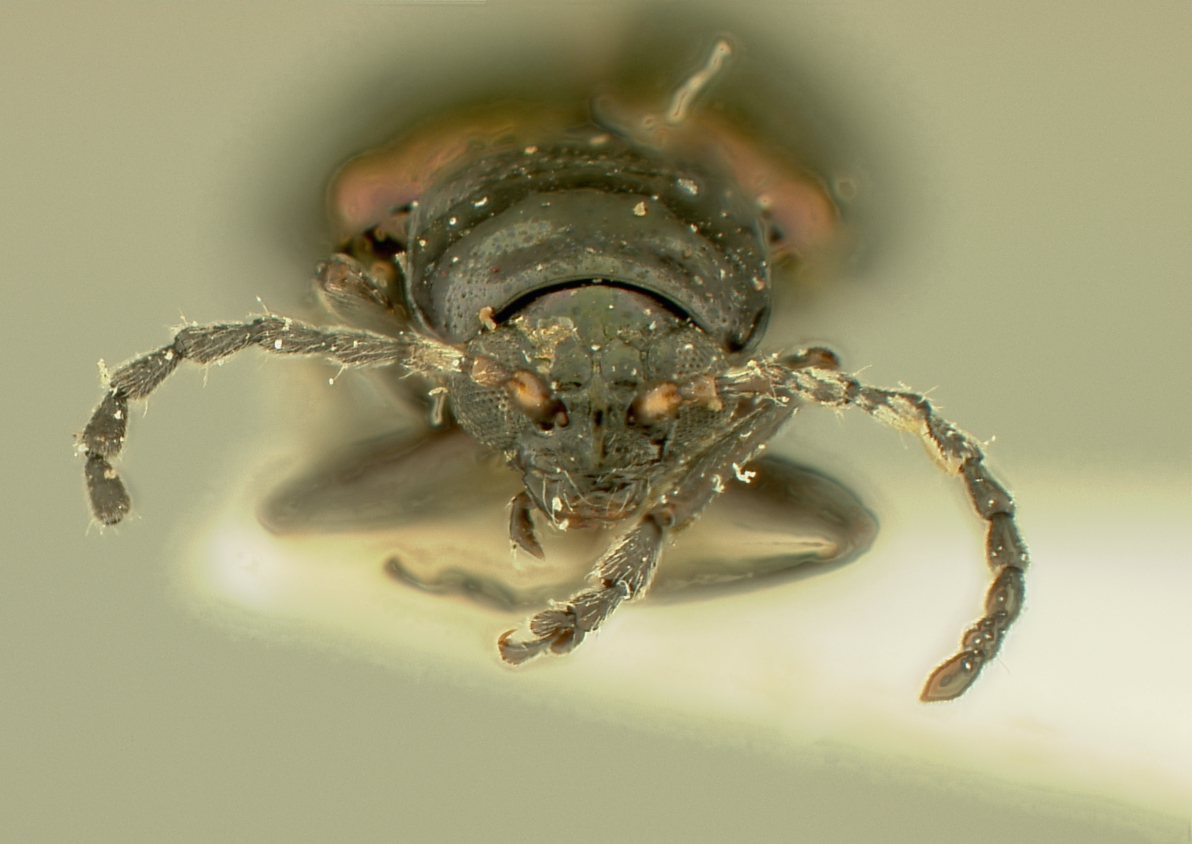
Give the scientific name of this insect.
Altica limana
